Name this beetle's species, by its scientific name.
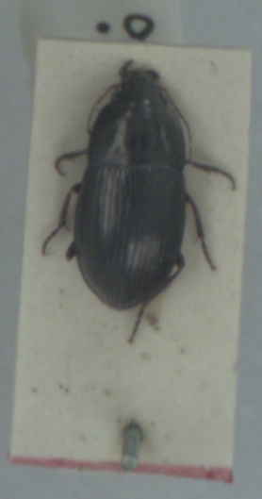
Amara convexior
